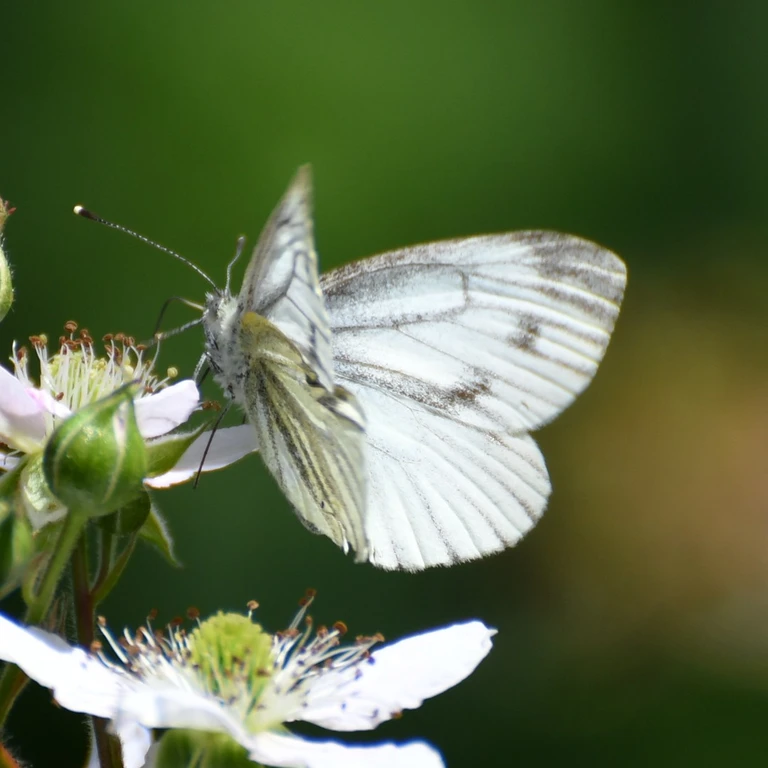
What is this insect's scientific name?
Pieris napi
